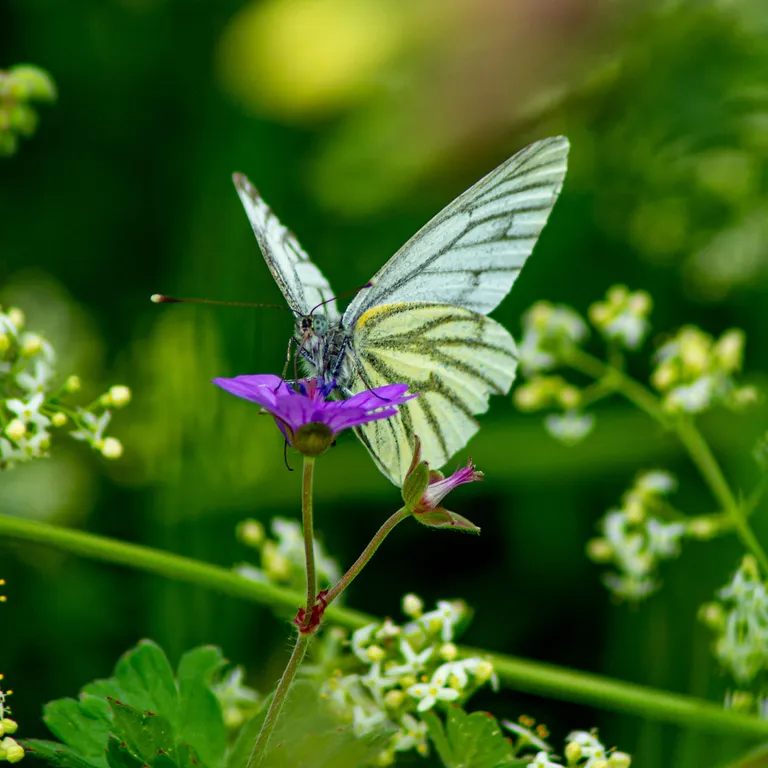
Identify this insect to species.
Pieris napi
